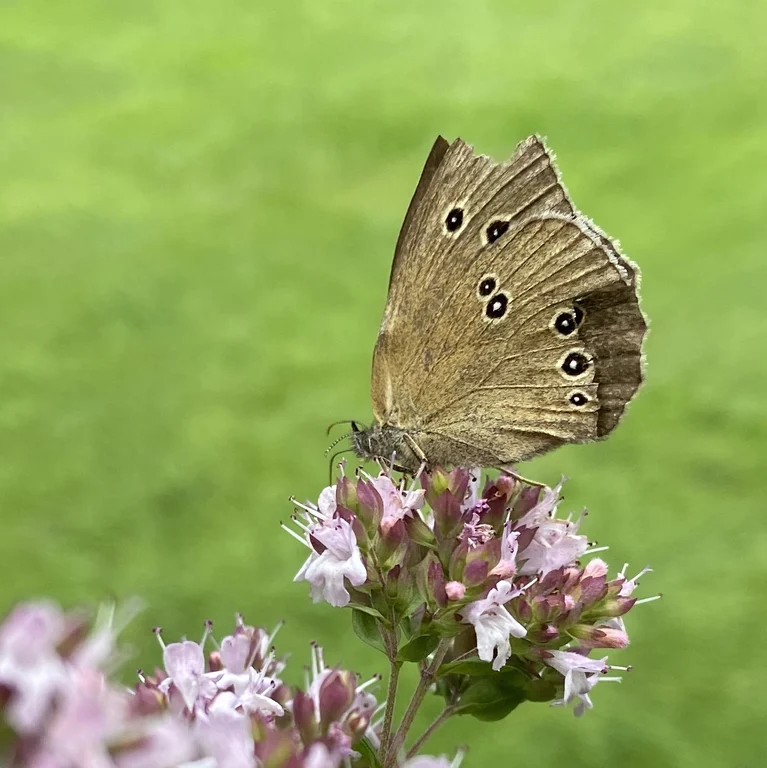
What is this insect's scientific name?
Aphantopus hyperantus
